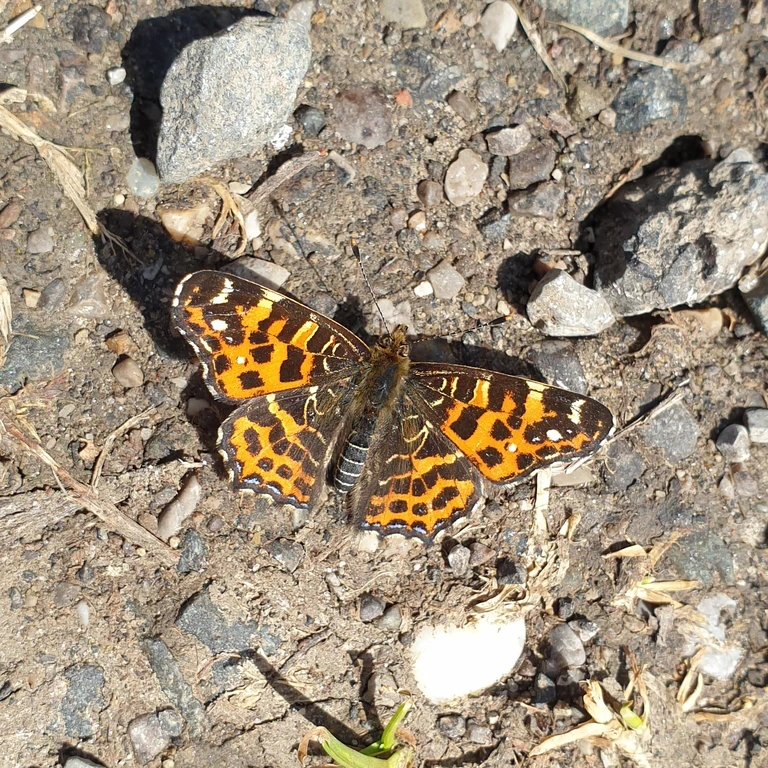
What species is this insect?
Araschnia levana
